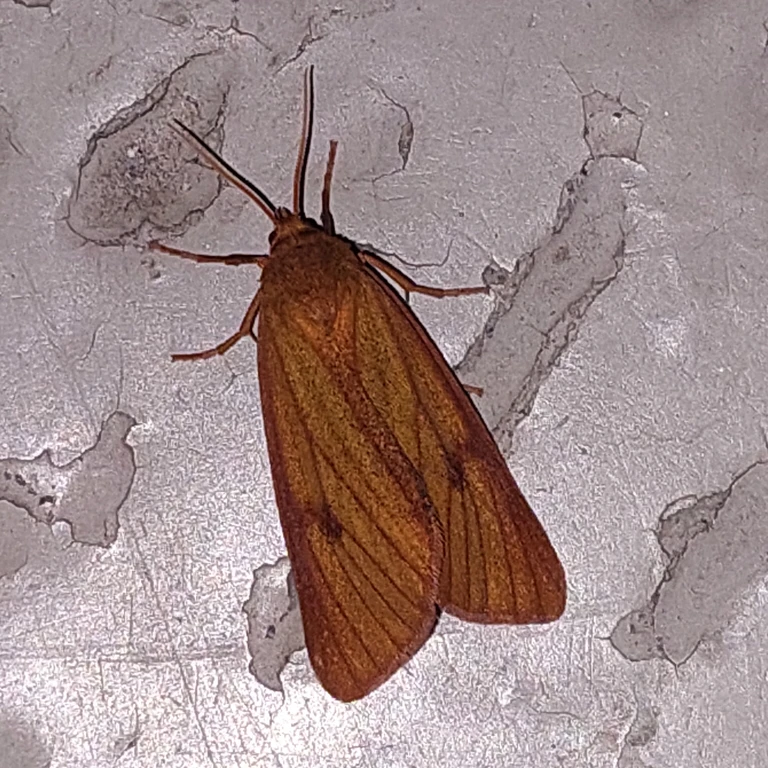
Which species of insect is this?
Diacrisia sannio
